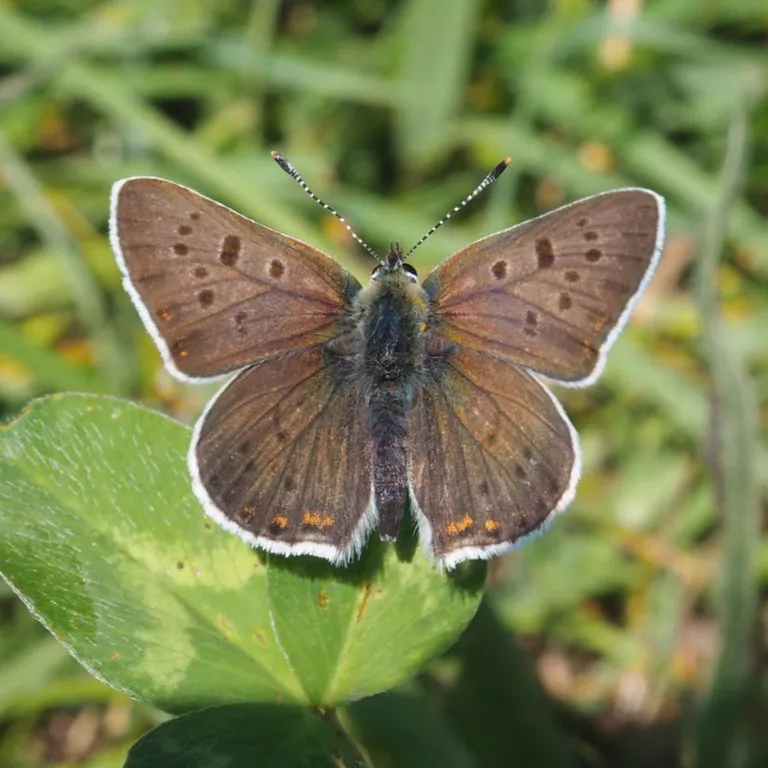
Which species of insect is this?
Lycaena tityrus (also Loweia tityrus)
